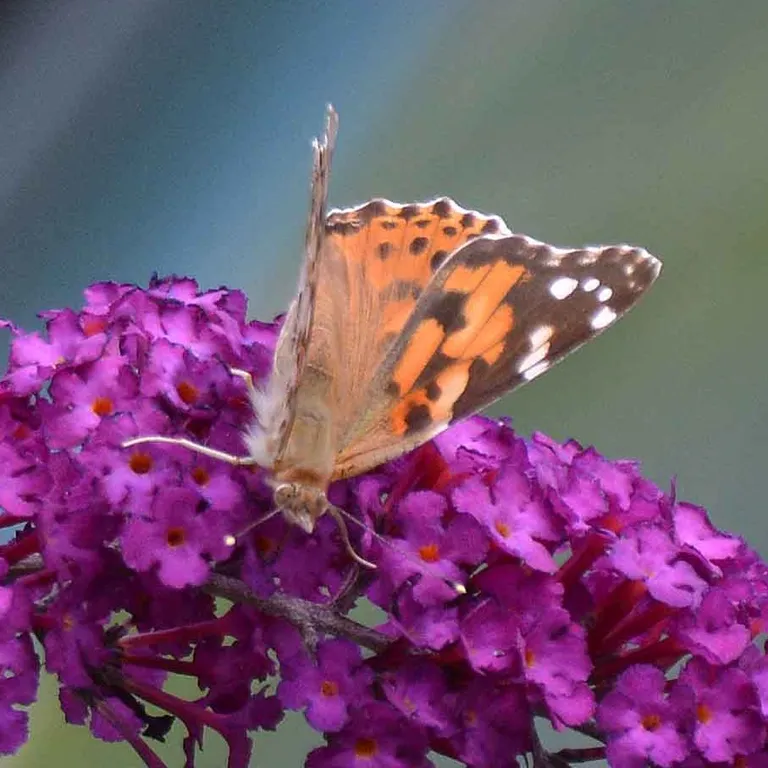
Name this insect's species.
Vanessa cardui
